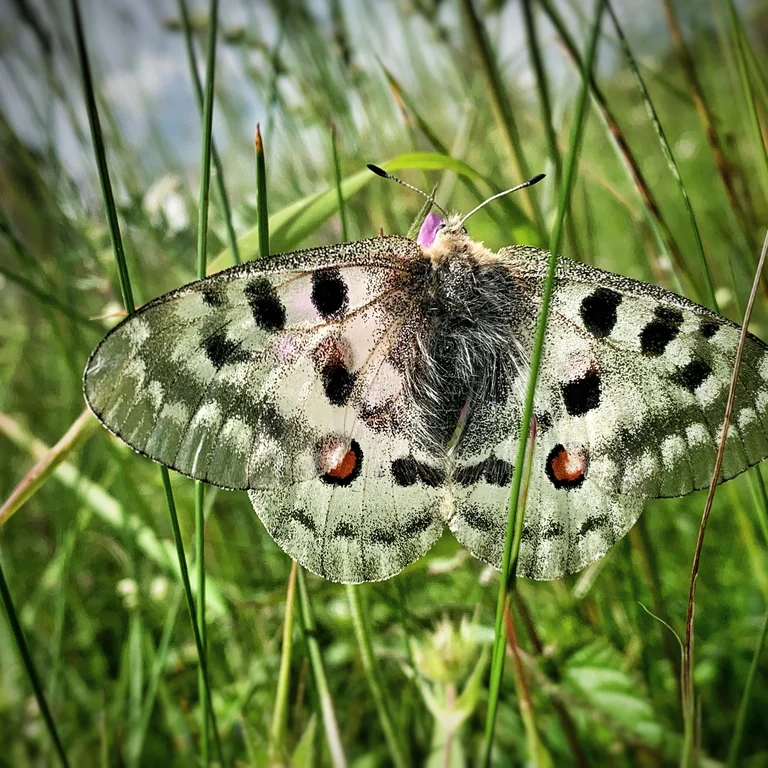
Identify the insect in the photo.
Parnassius apollo
